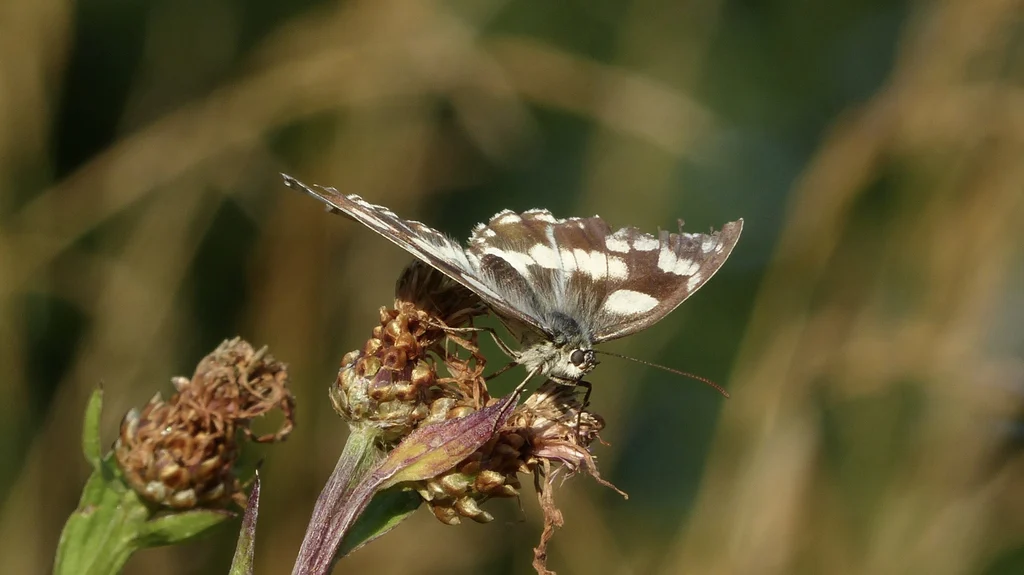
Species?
Melanargia galathea
